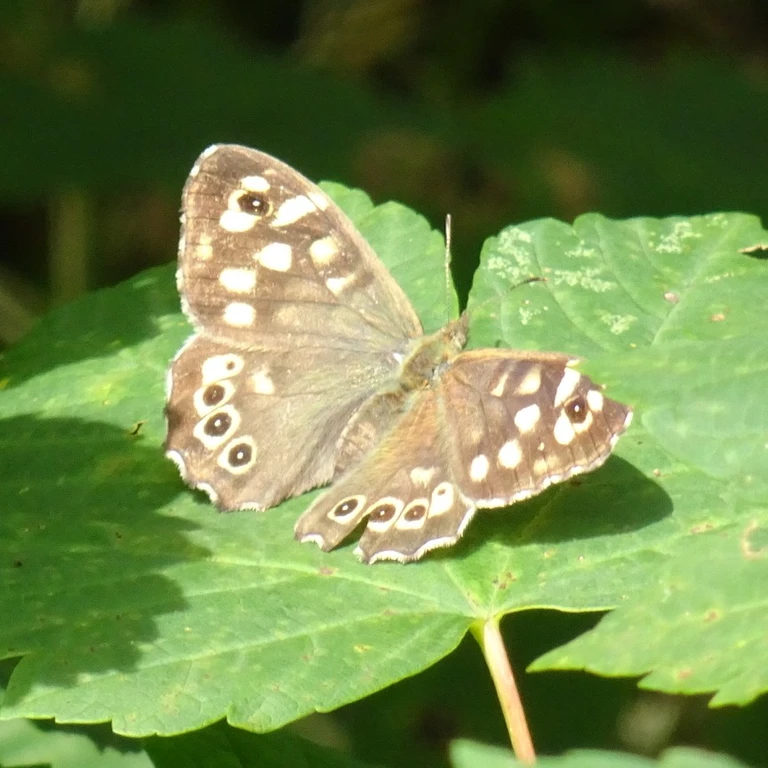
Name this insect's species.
Pararge aegeria
